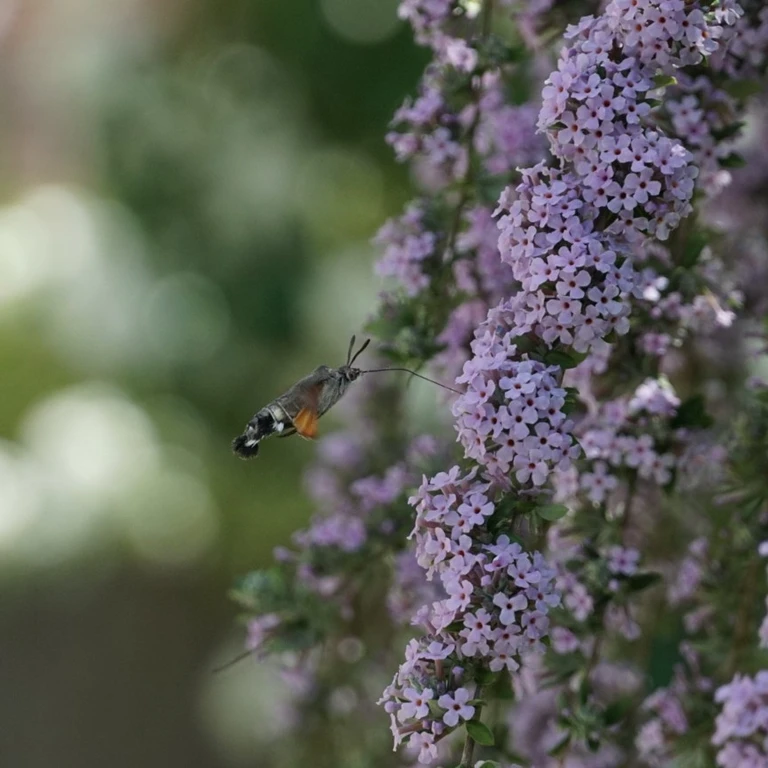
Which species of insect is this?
Macroglossum stellatarum
